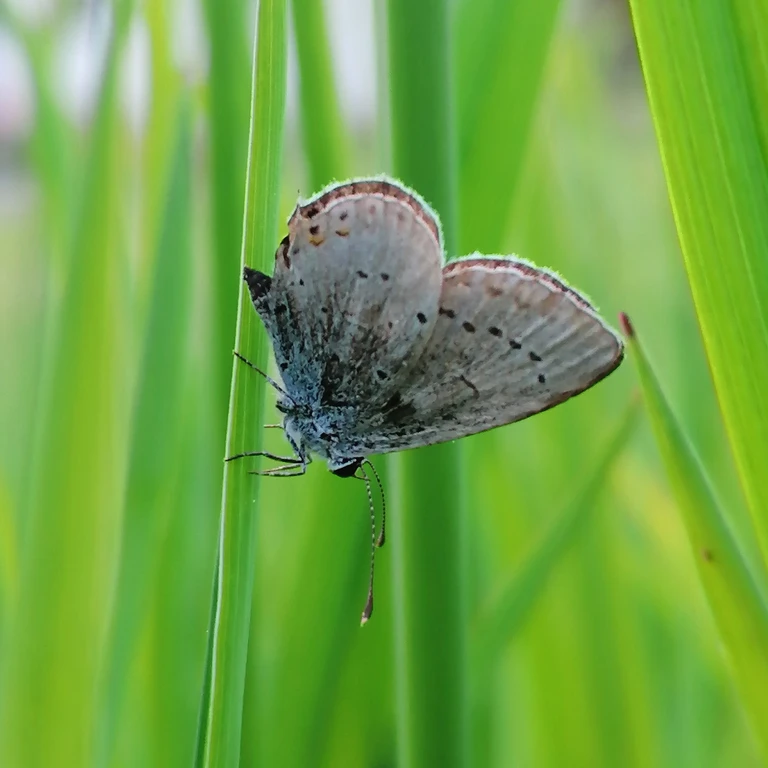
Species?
Cupido argiades (also Elkalyce argiades)
